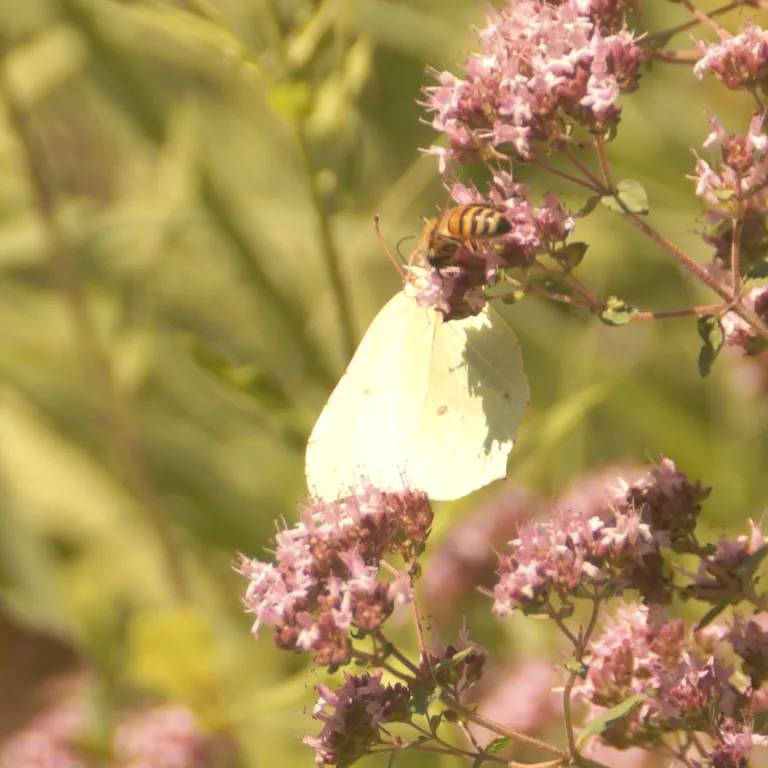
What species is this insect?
Gonepteryx rhamni
